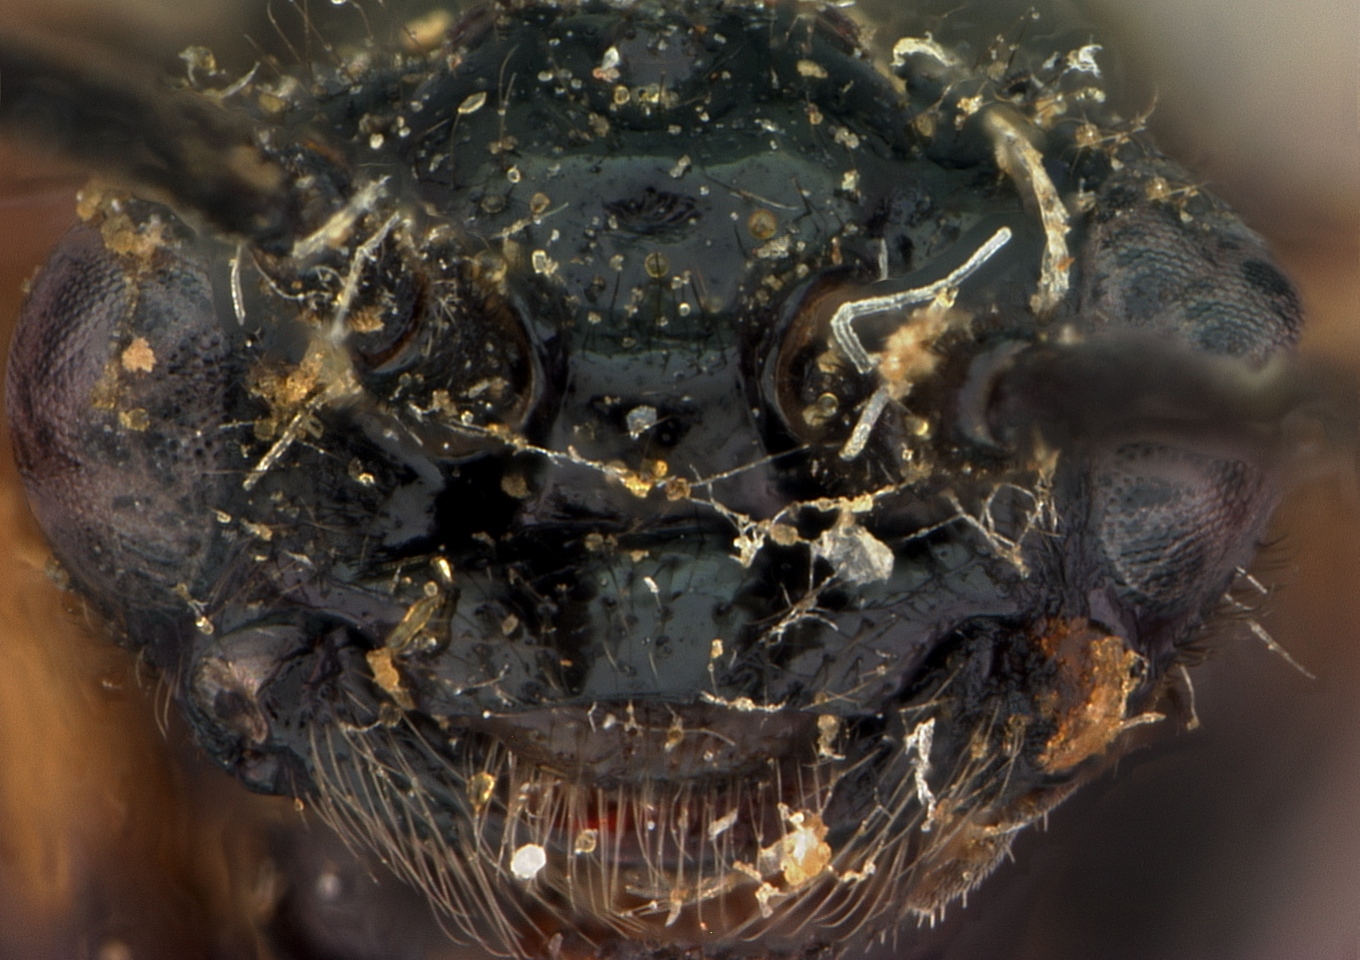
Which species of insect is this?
Ucona acaenae
